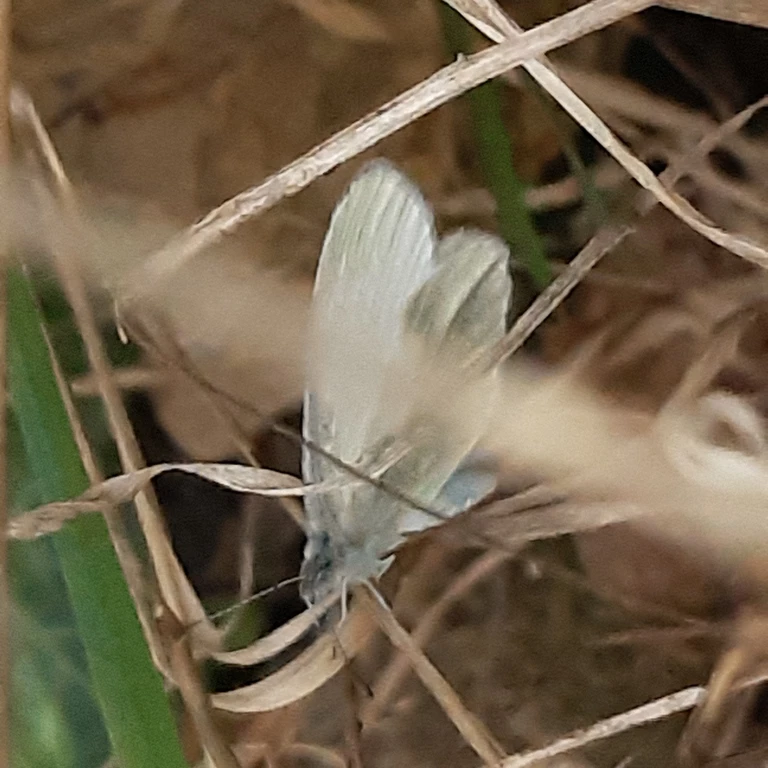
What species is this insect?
Leptidea sinapis/juvernica
